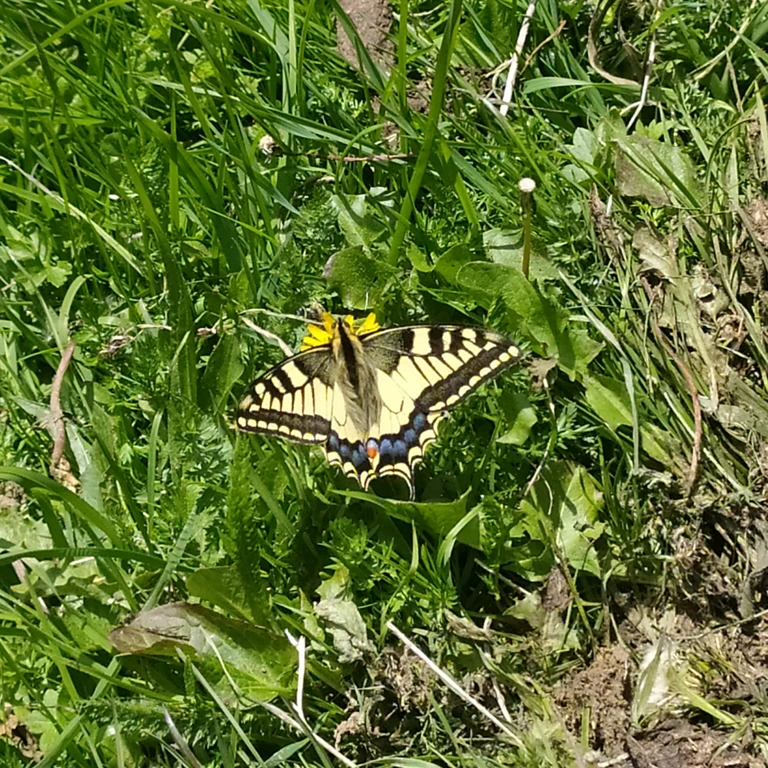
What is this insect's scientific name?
Papilio machaon
